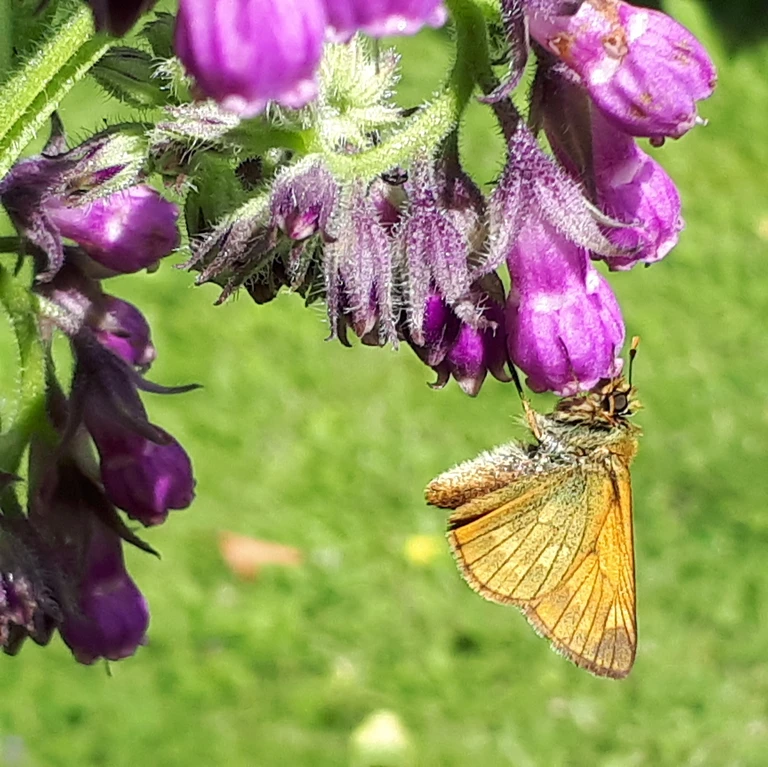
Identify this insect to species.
Ochlodes sylvanus (also Ochlodes venata)
